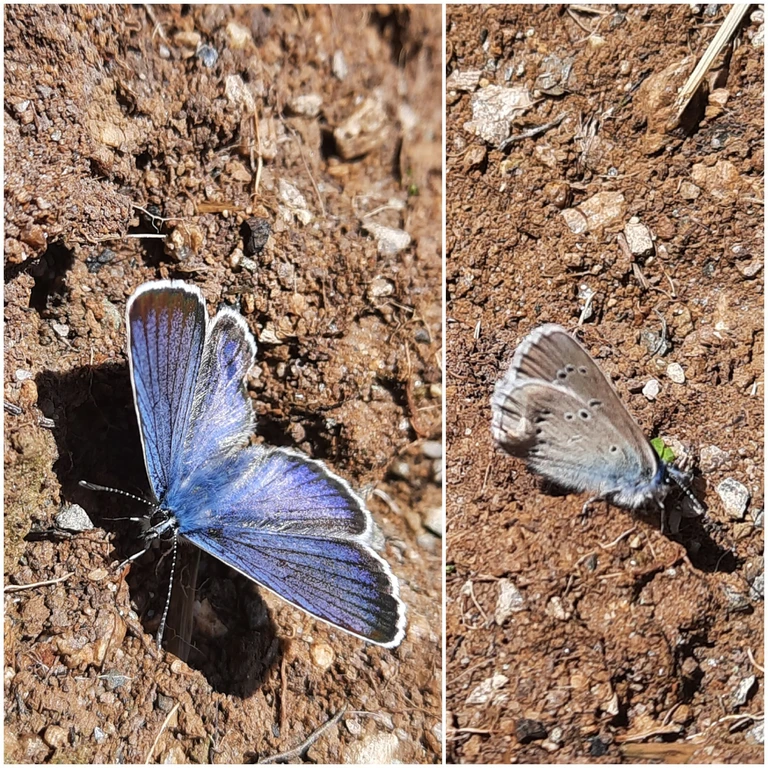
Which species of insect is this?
Cyaniris semiargus
